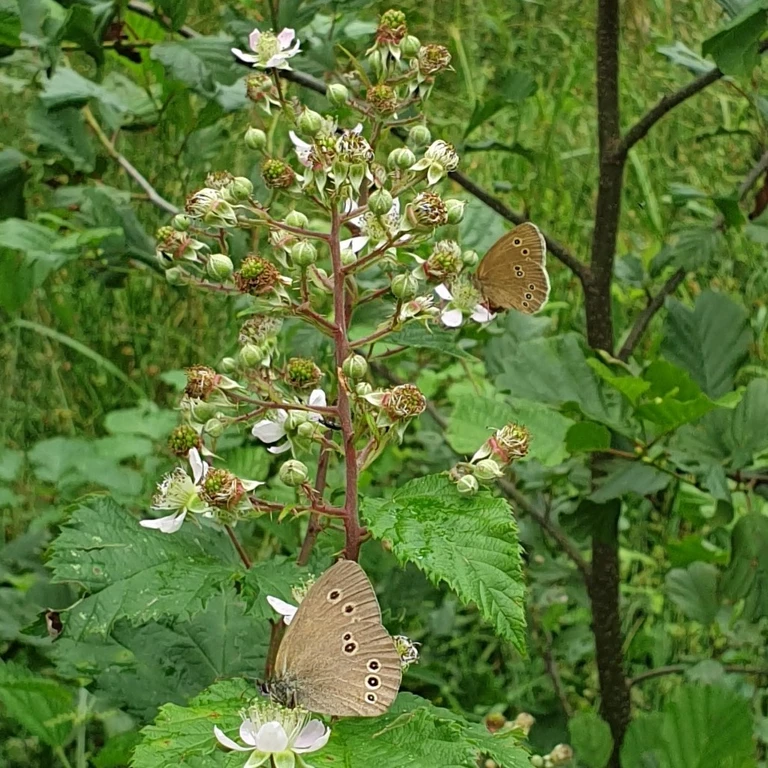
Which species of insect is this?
Aphantopus hyperantus
